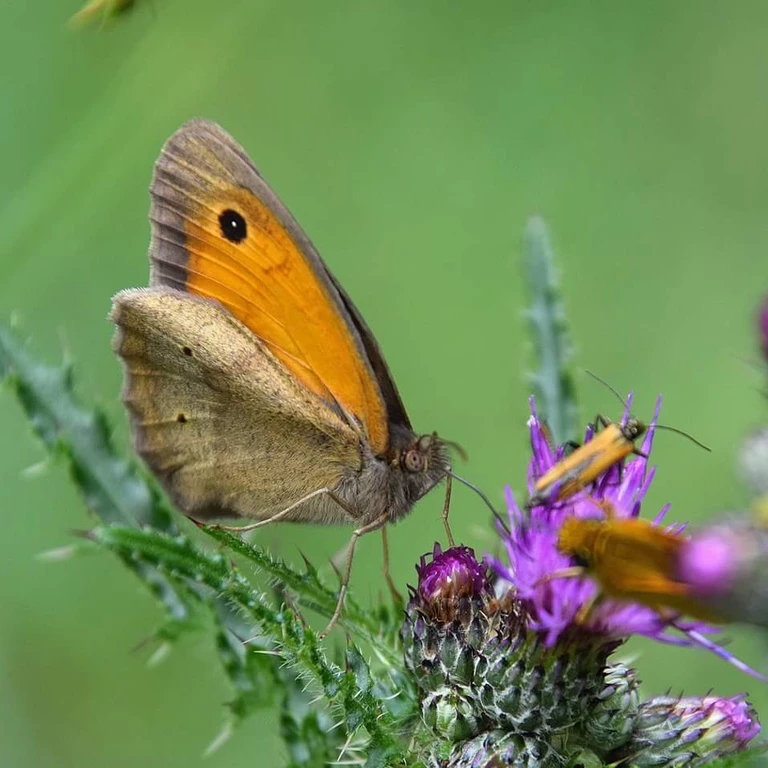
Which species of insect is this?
Maniola jurtina
